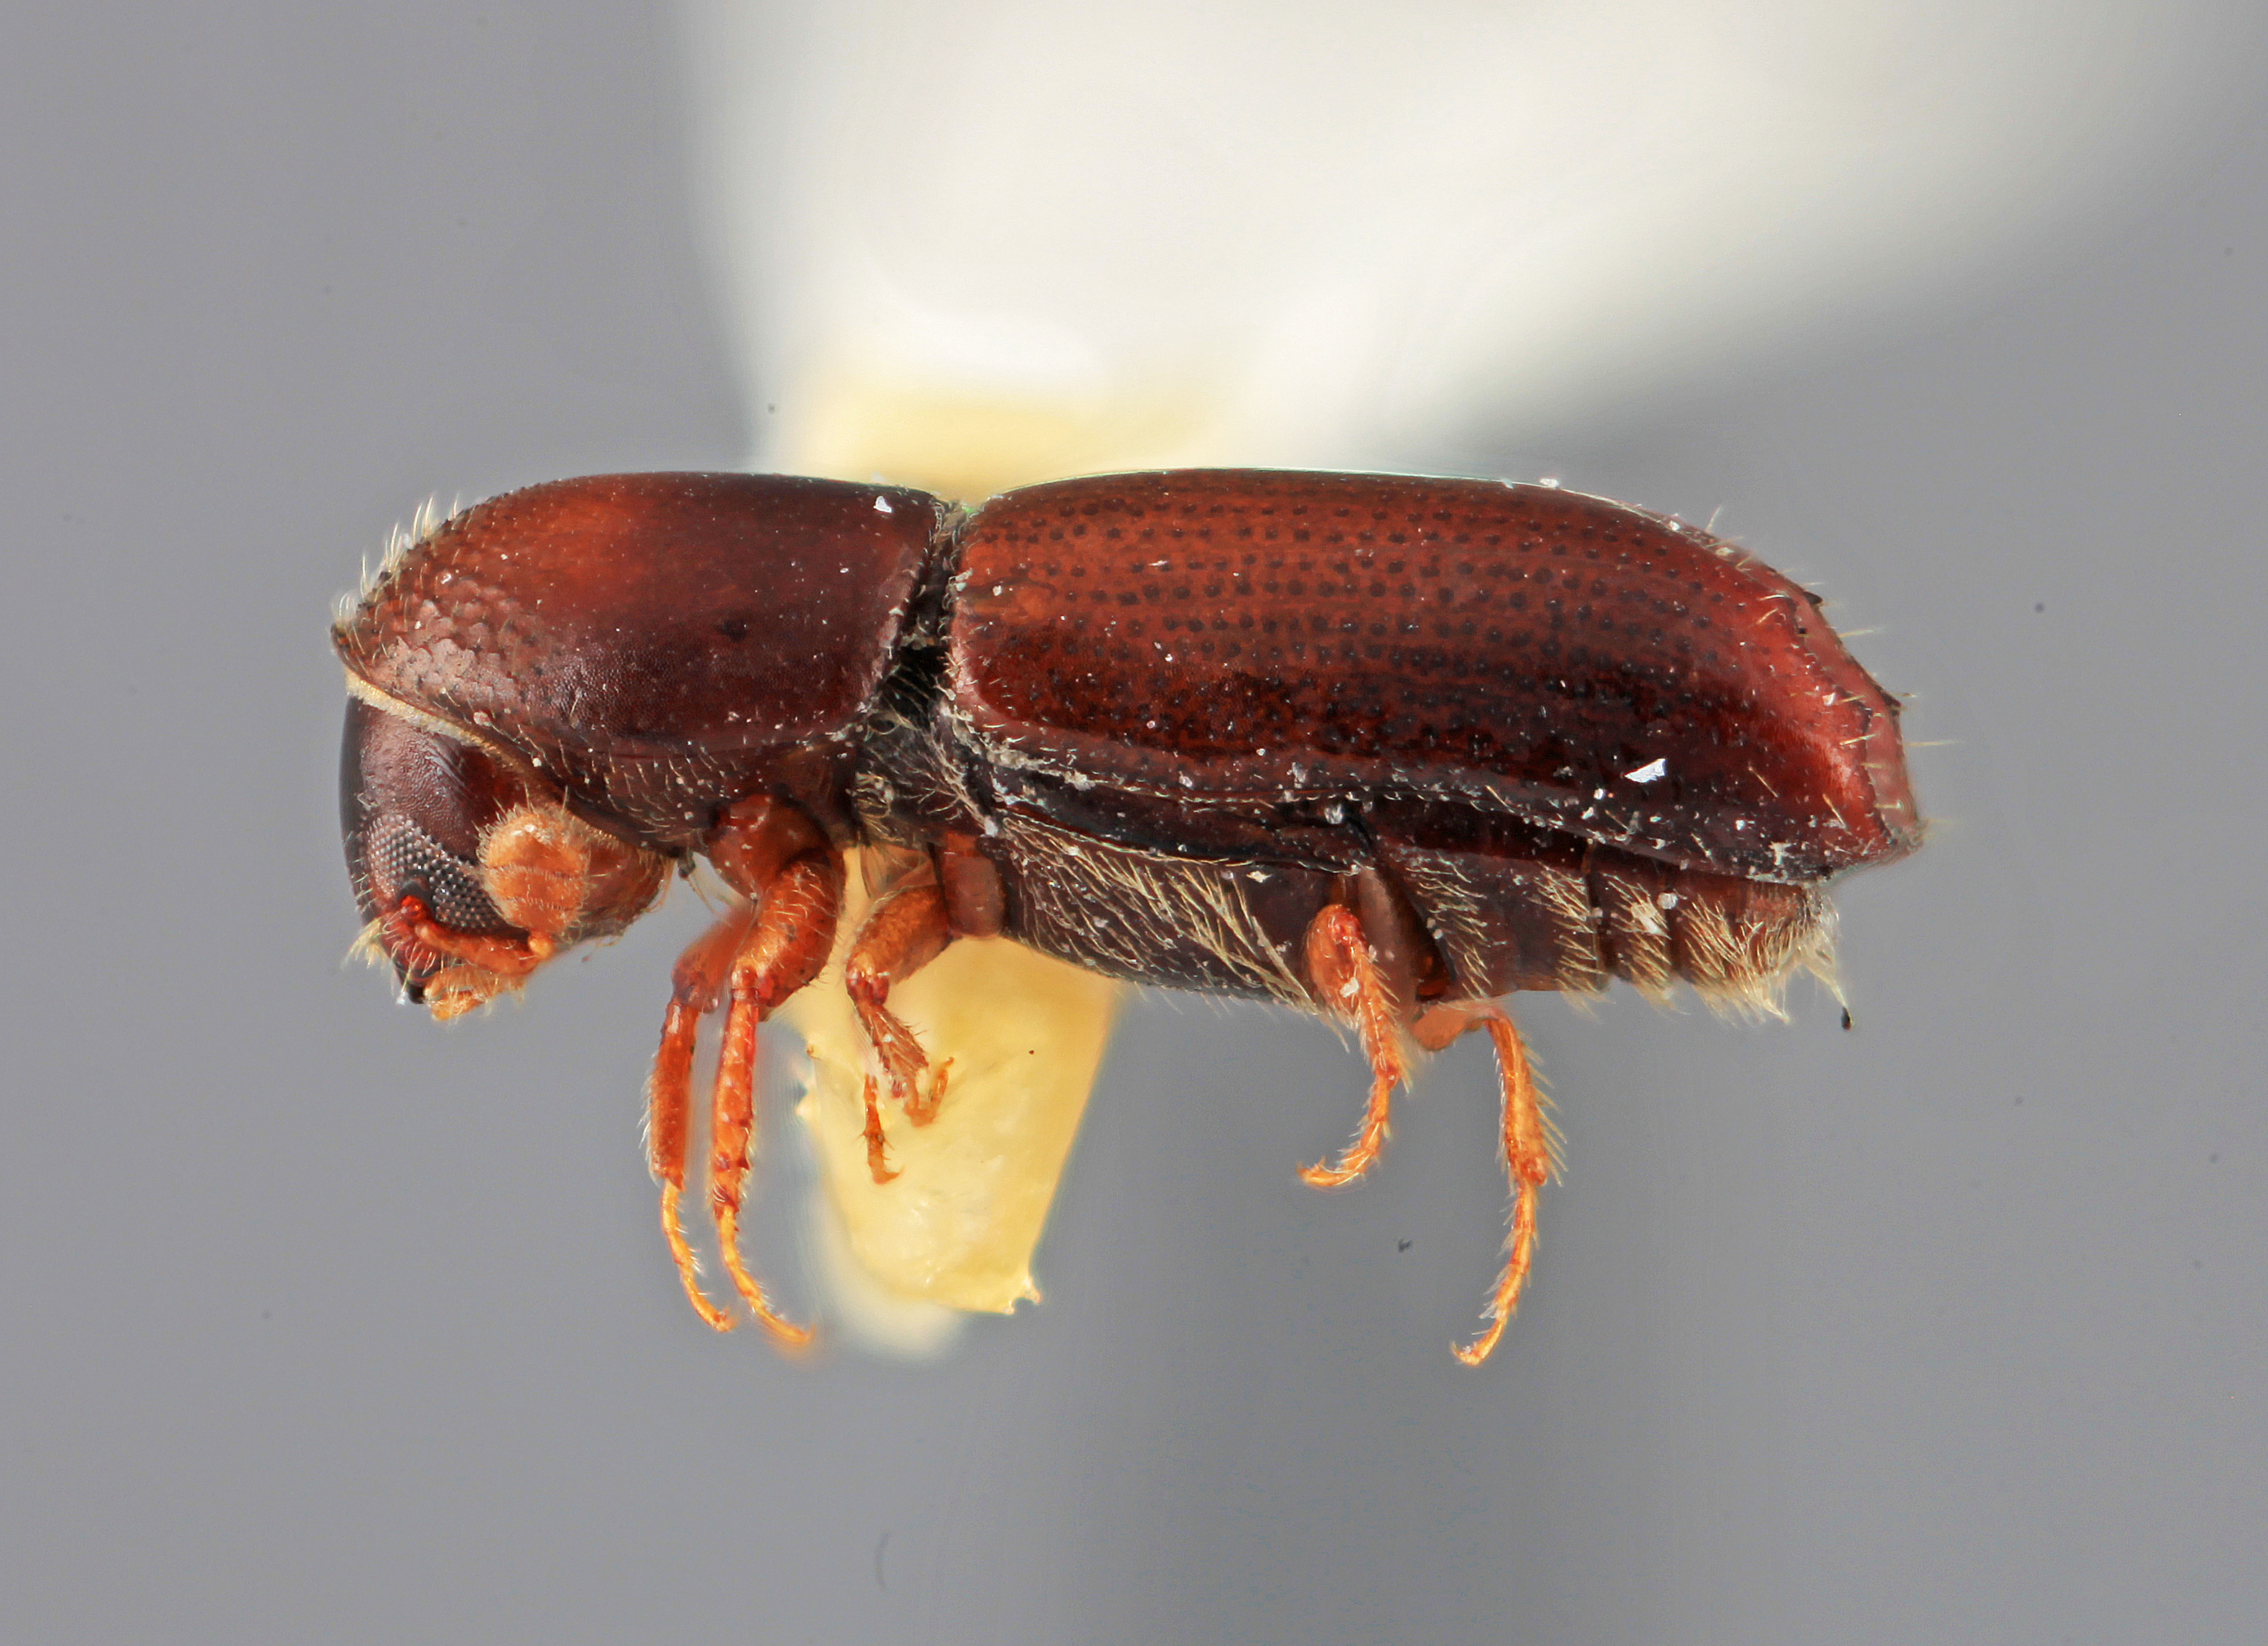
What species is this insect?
Monarthrum carinatum
